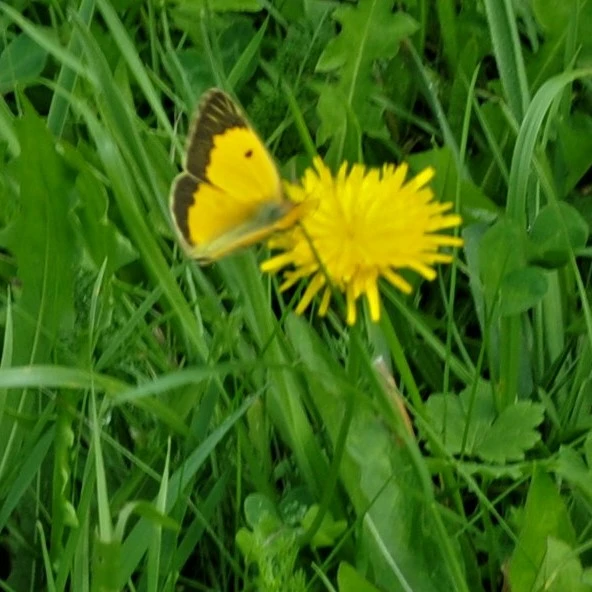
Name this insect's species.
Colias croceus
